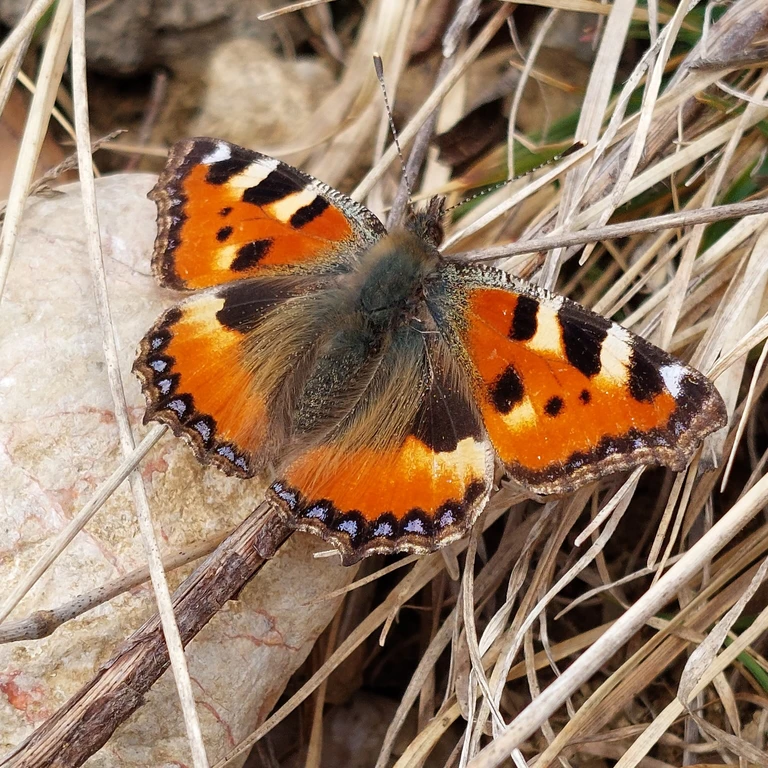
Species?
Aglais urticae
